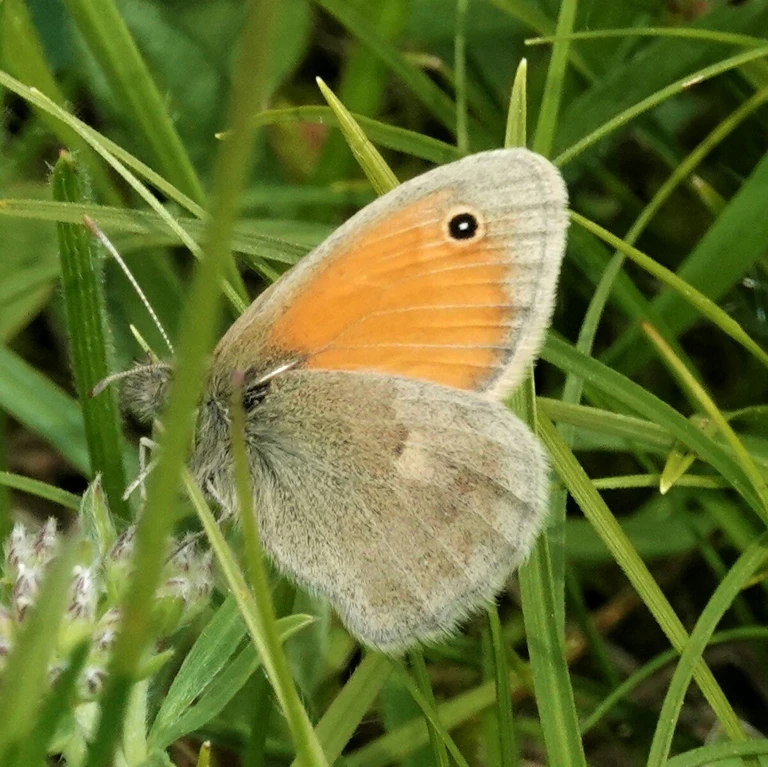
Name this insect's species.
Coenonympha pamphilus
